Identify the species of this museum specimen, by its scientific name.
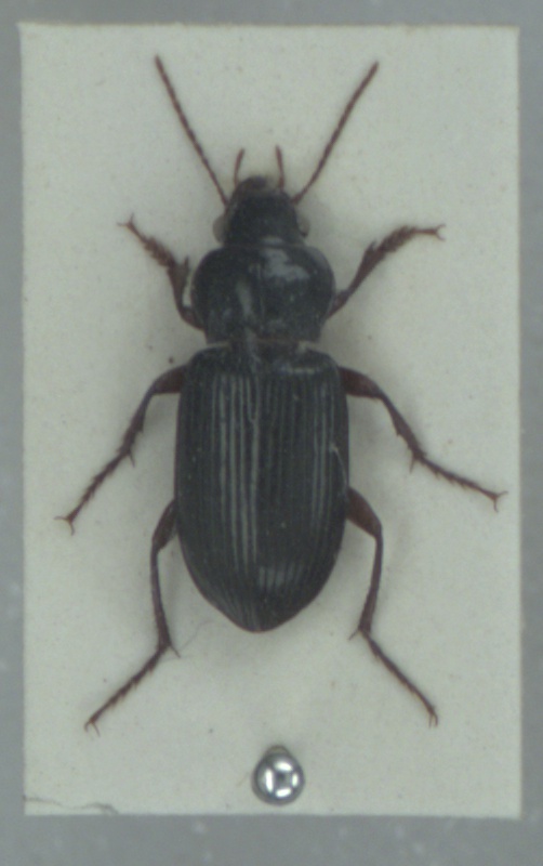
Amara convexiuscula
